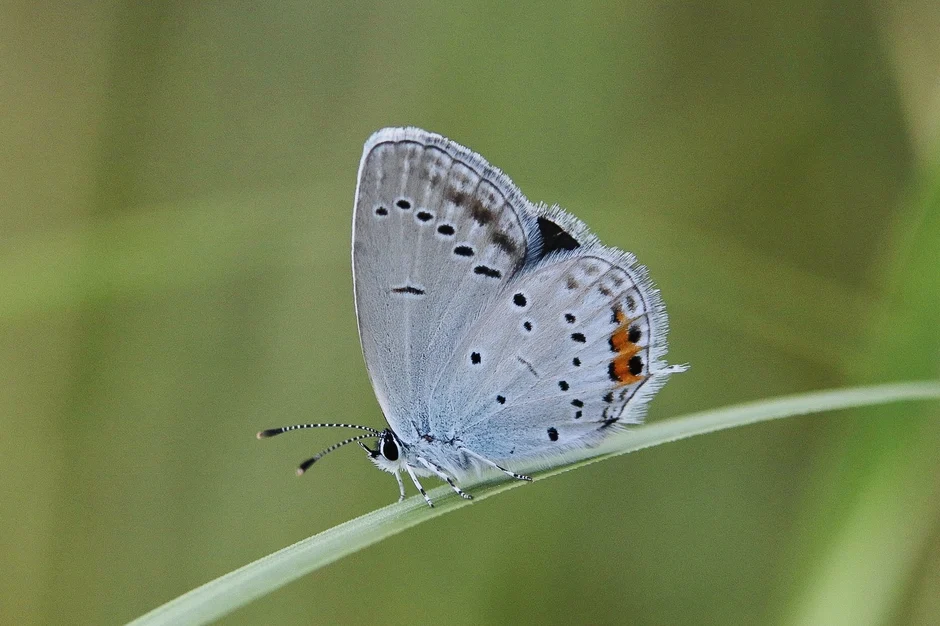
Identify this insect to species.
Cupido argiades (also Elkalyce argiades)
